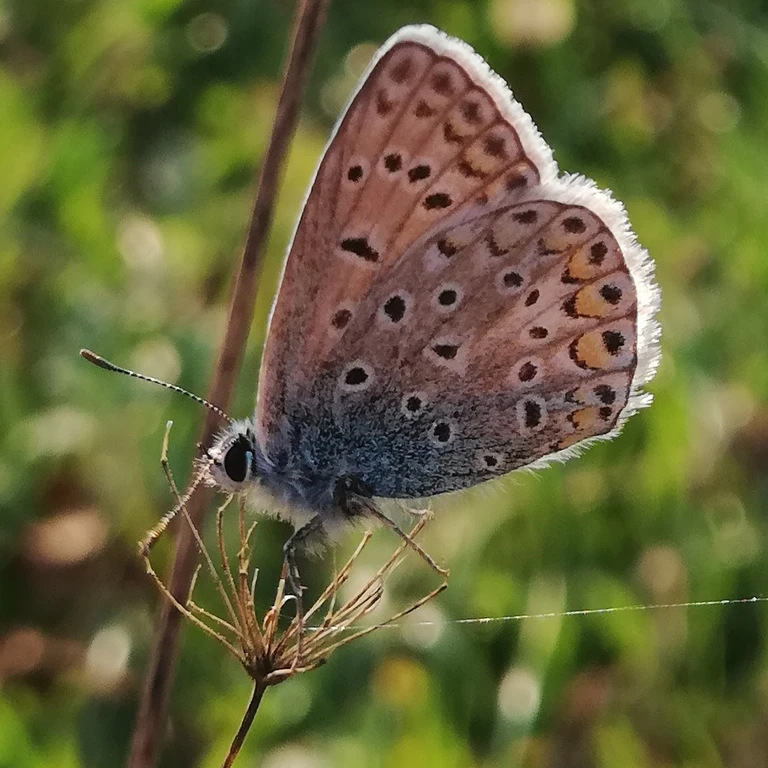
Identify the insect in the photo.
Polyommatus icarus
